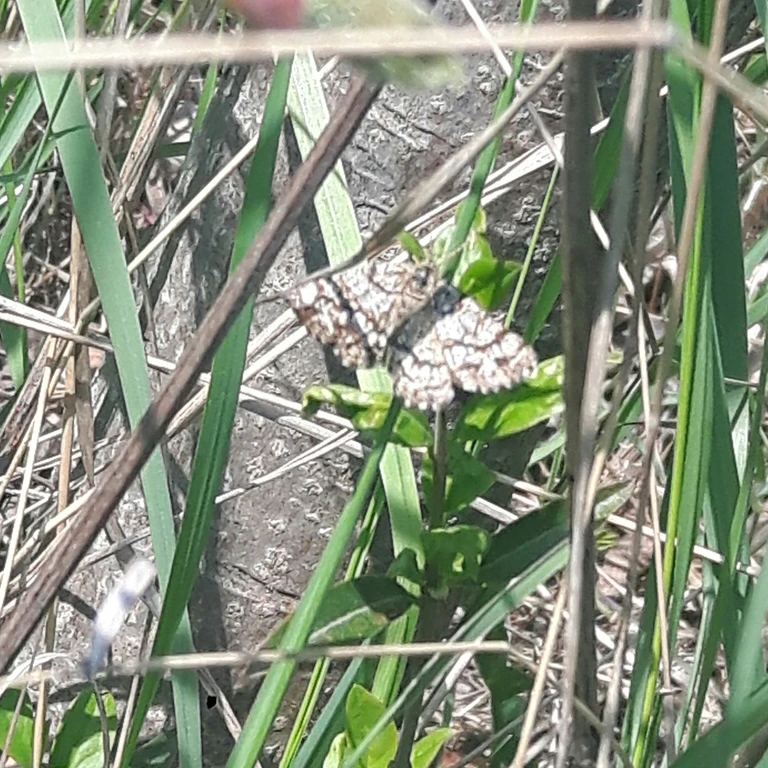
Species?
Ematurga atomaria
